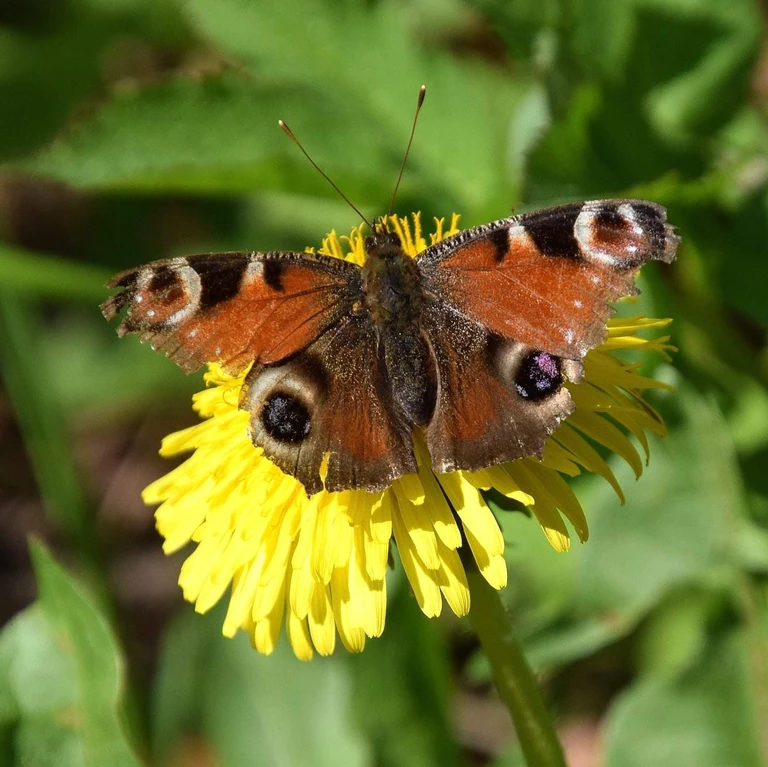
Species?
Aglais io
